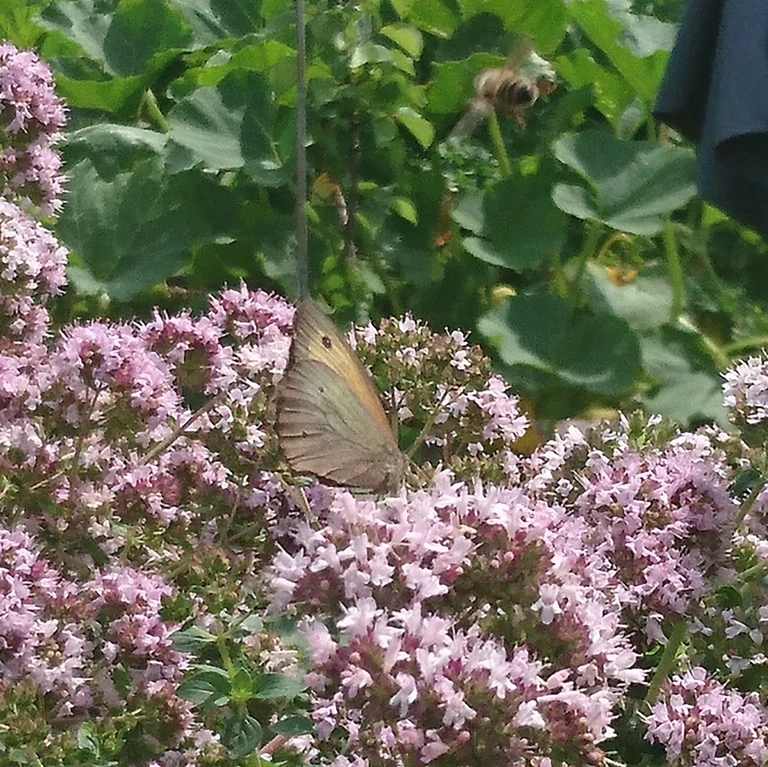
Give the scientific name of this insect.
Maniola jurtina
